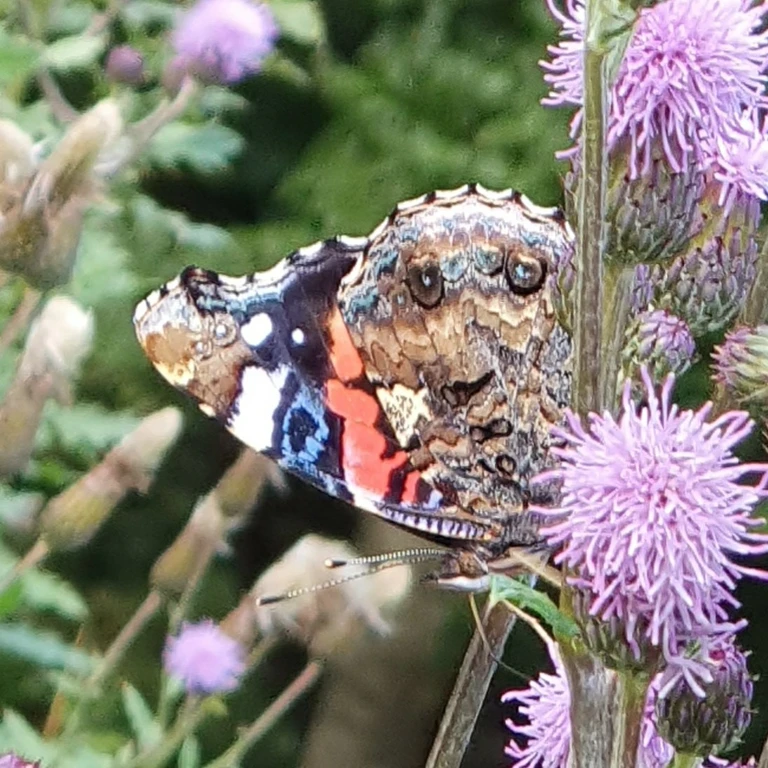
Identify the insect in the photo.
Vanessa atalanta
